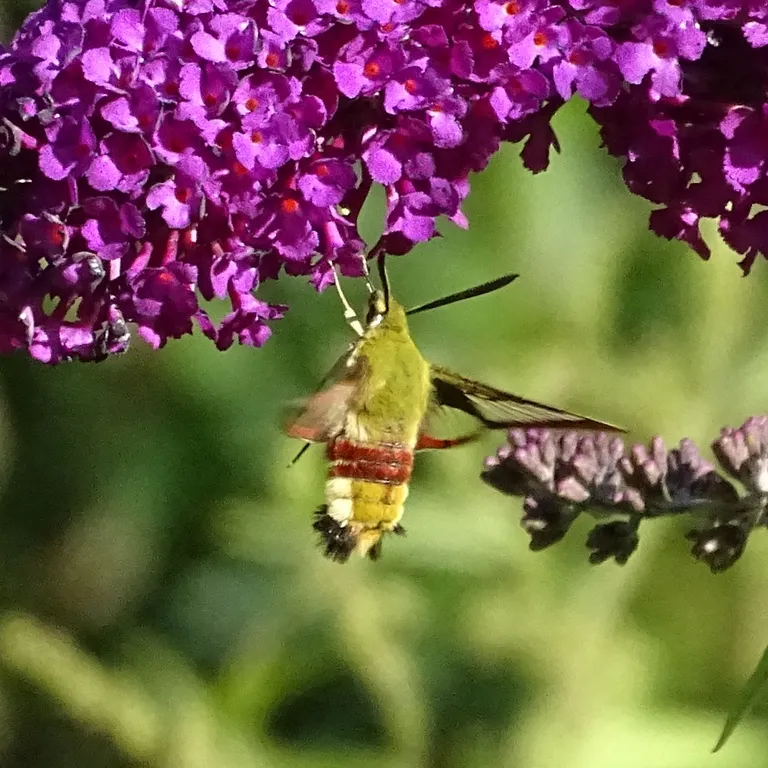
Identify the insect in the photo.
Hemaris fuciformis
